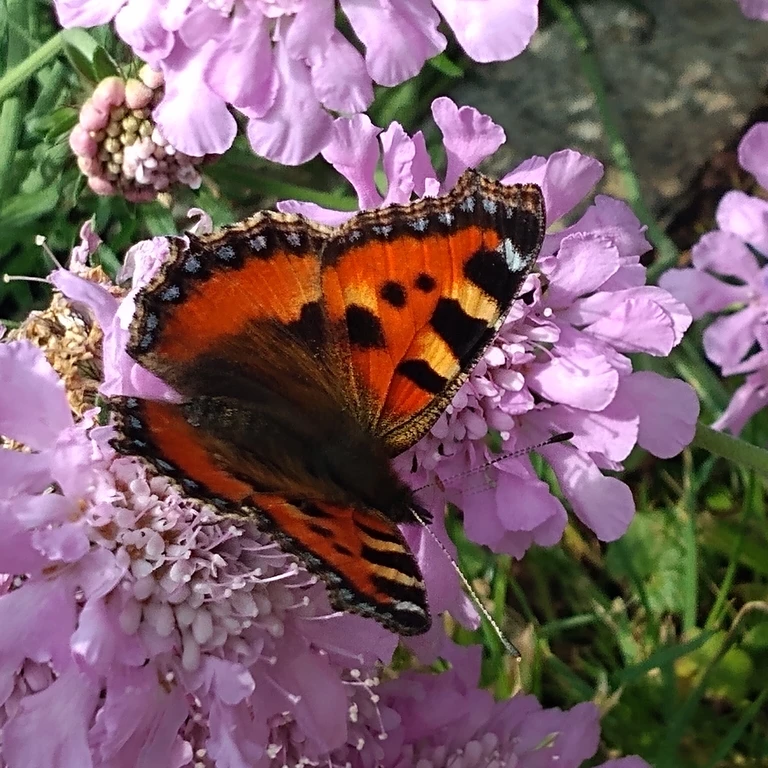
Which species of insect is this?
Aglais urticae
